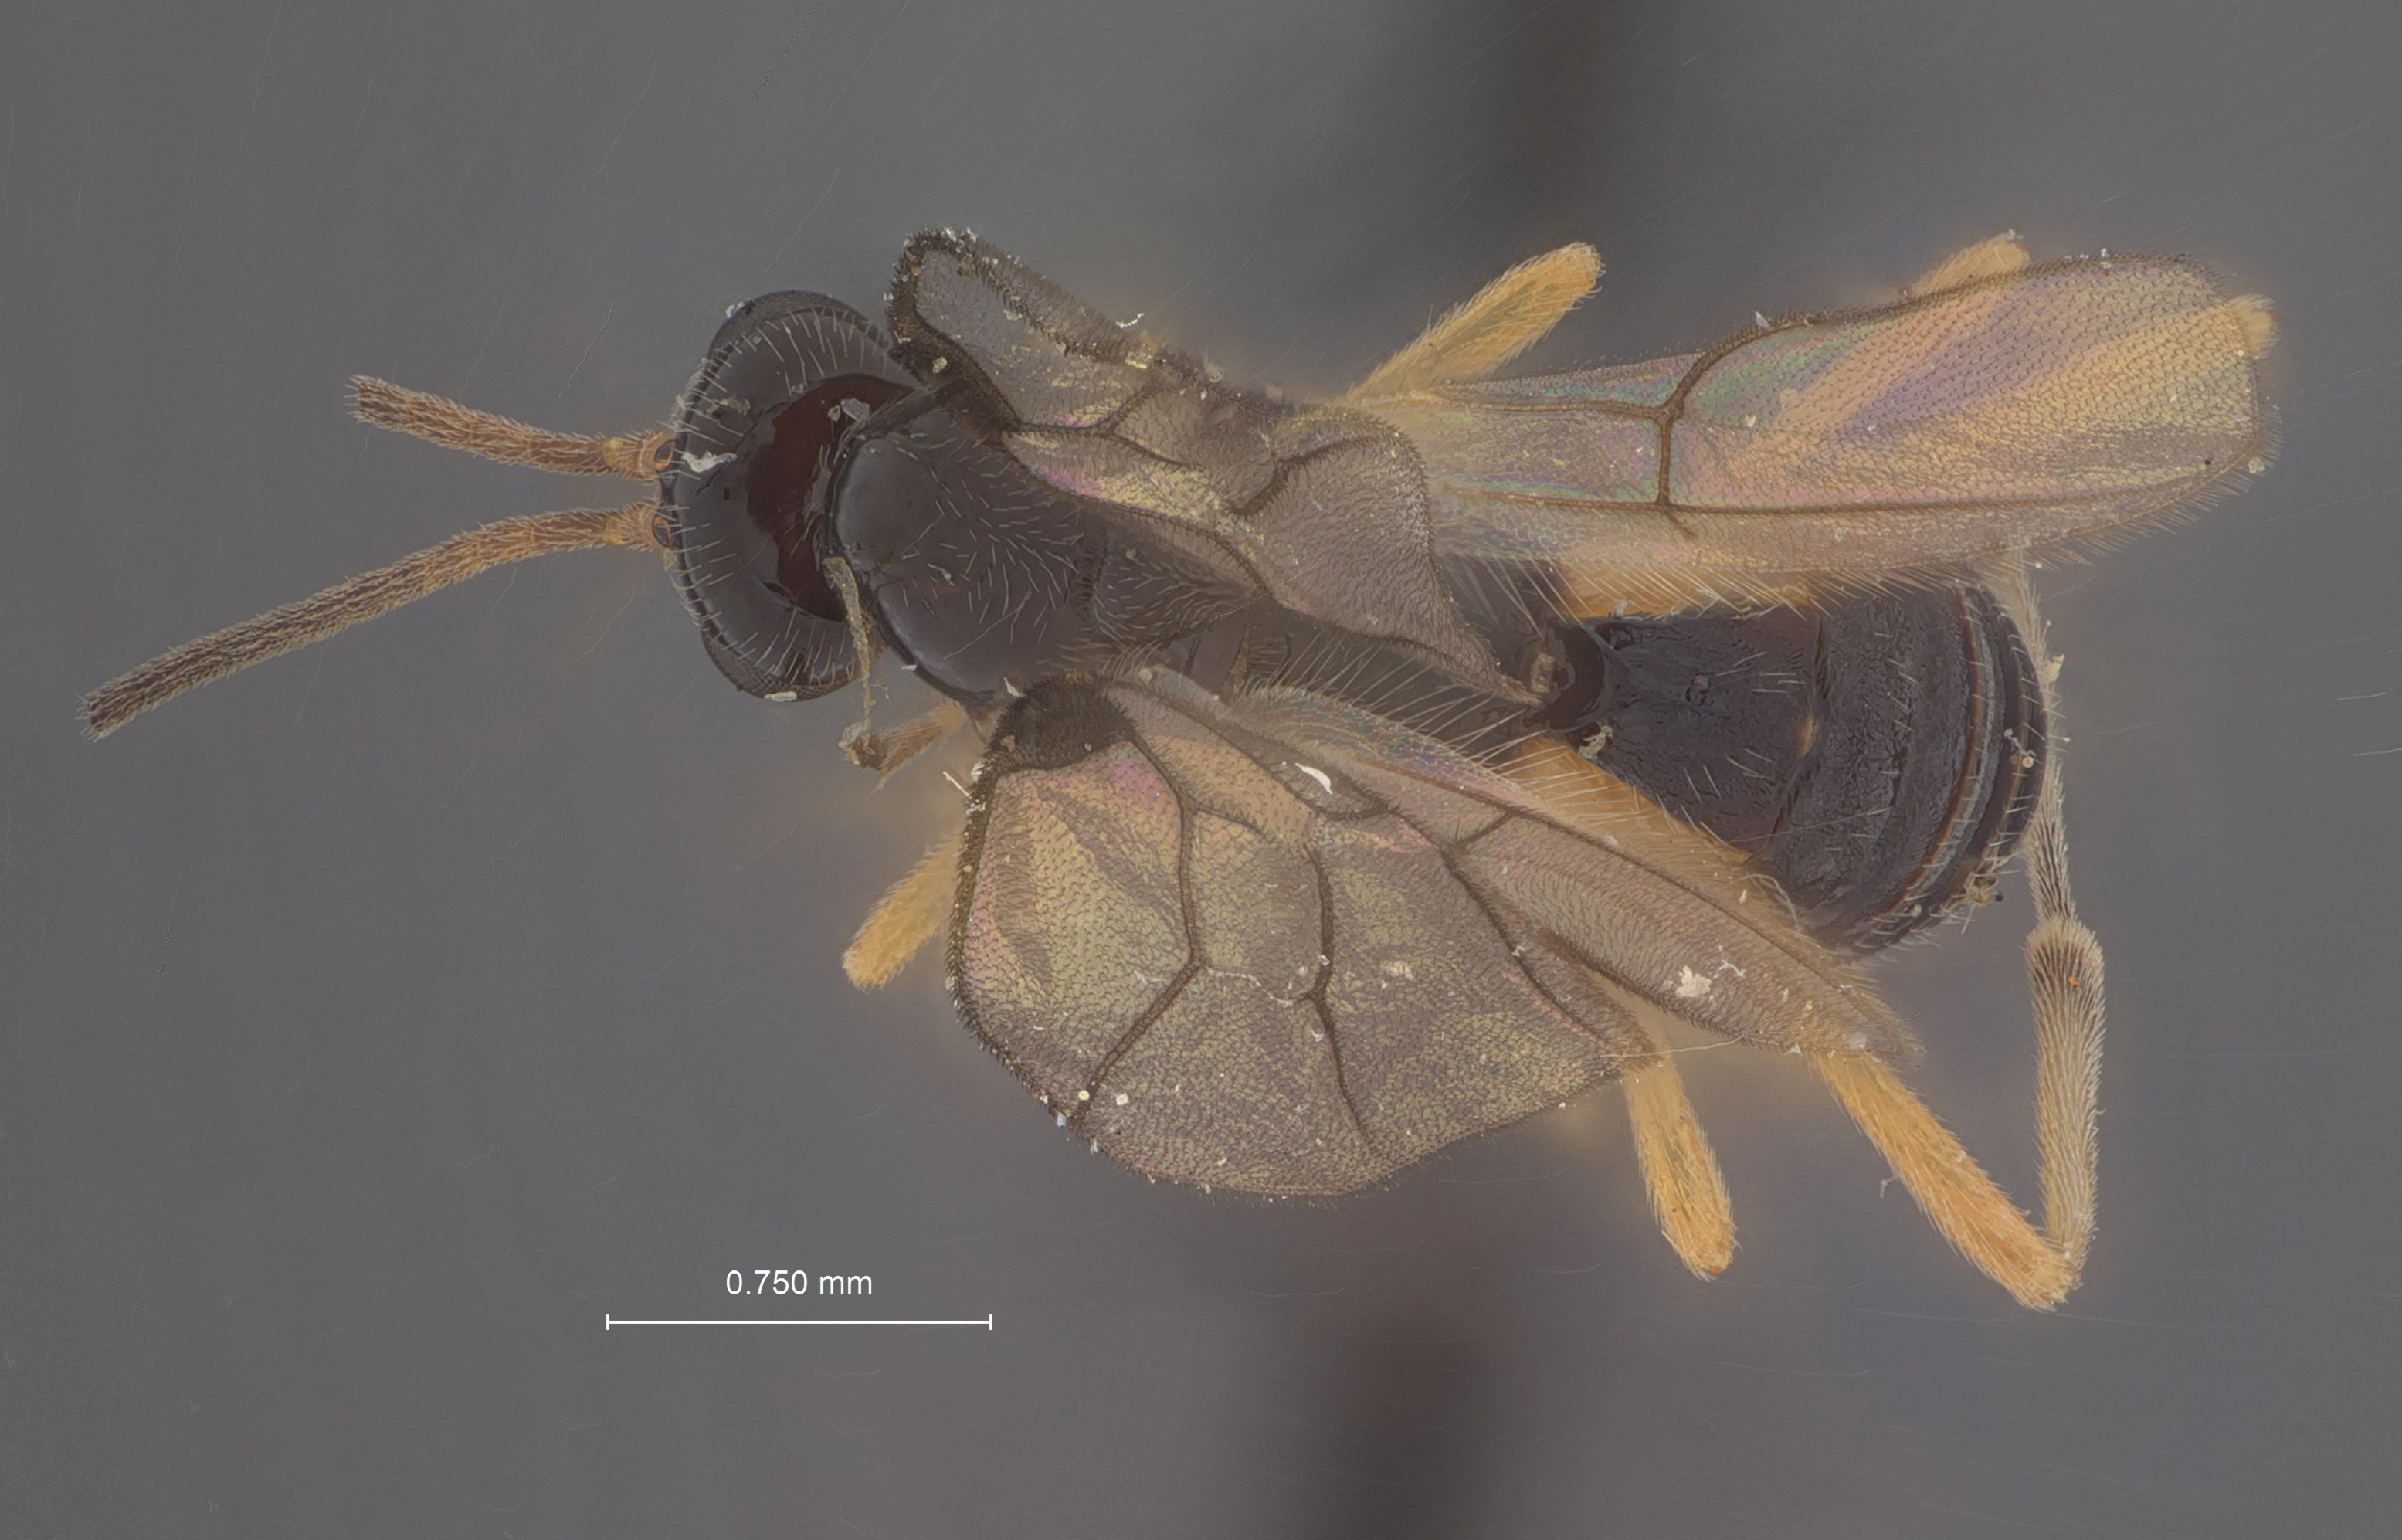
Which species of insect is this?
Phanomeris phyllotomae
